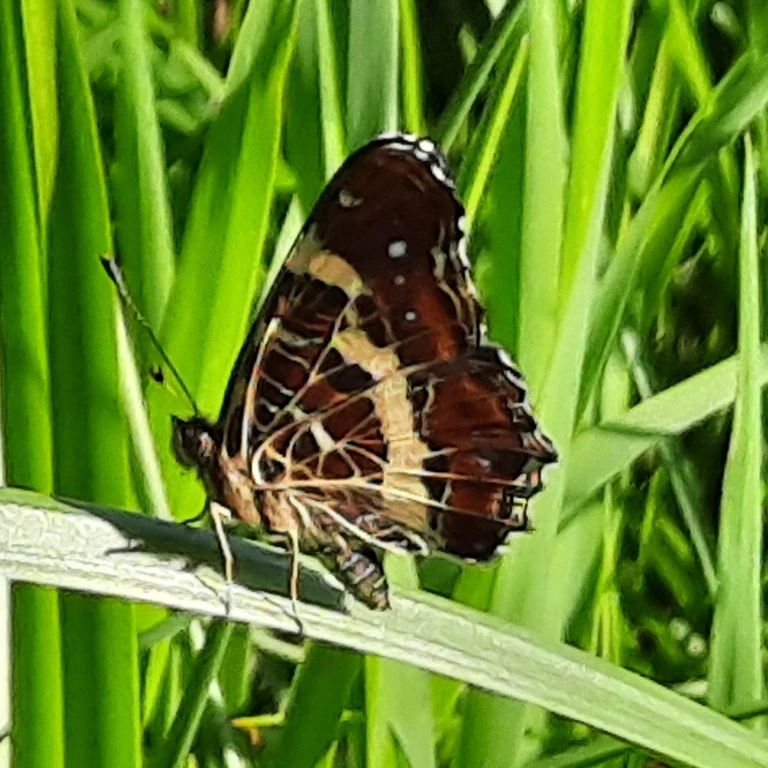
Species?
Araschnia levana
